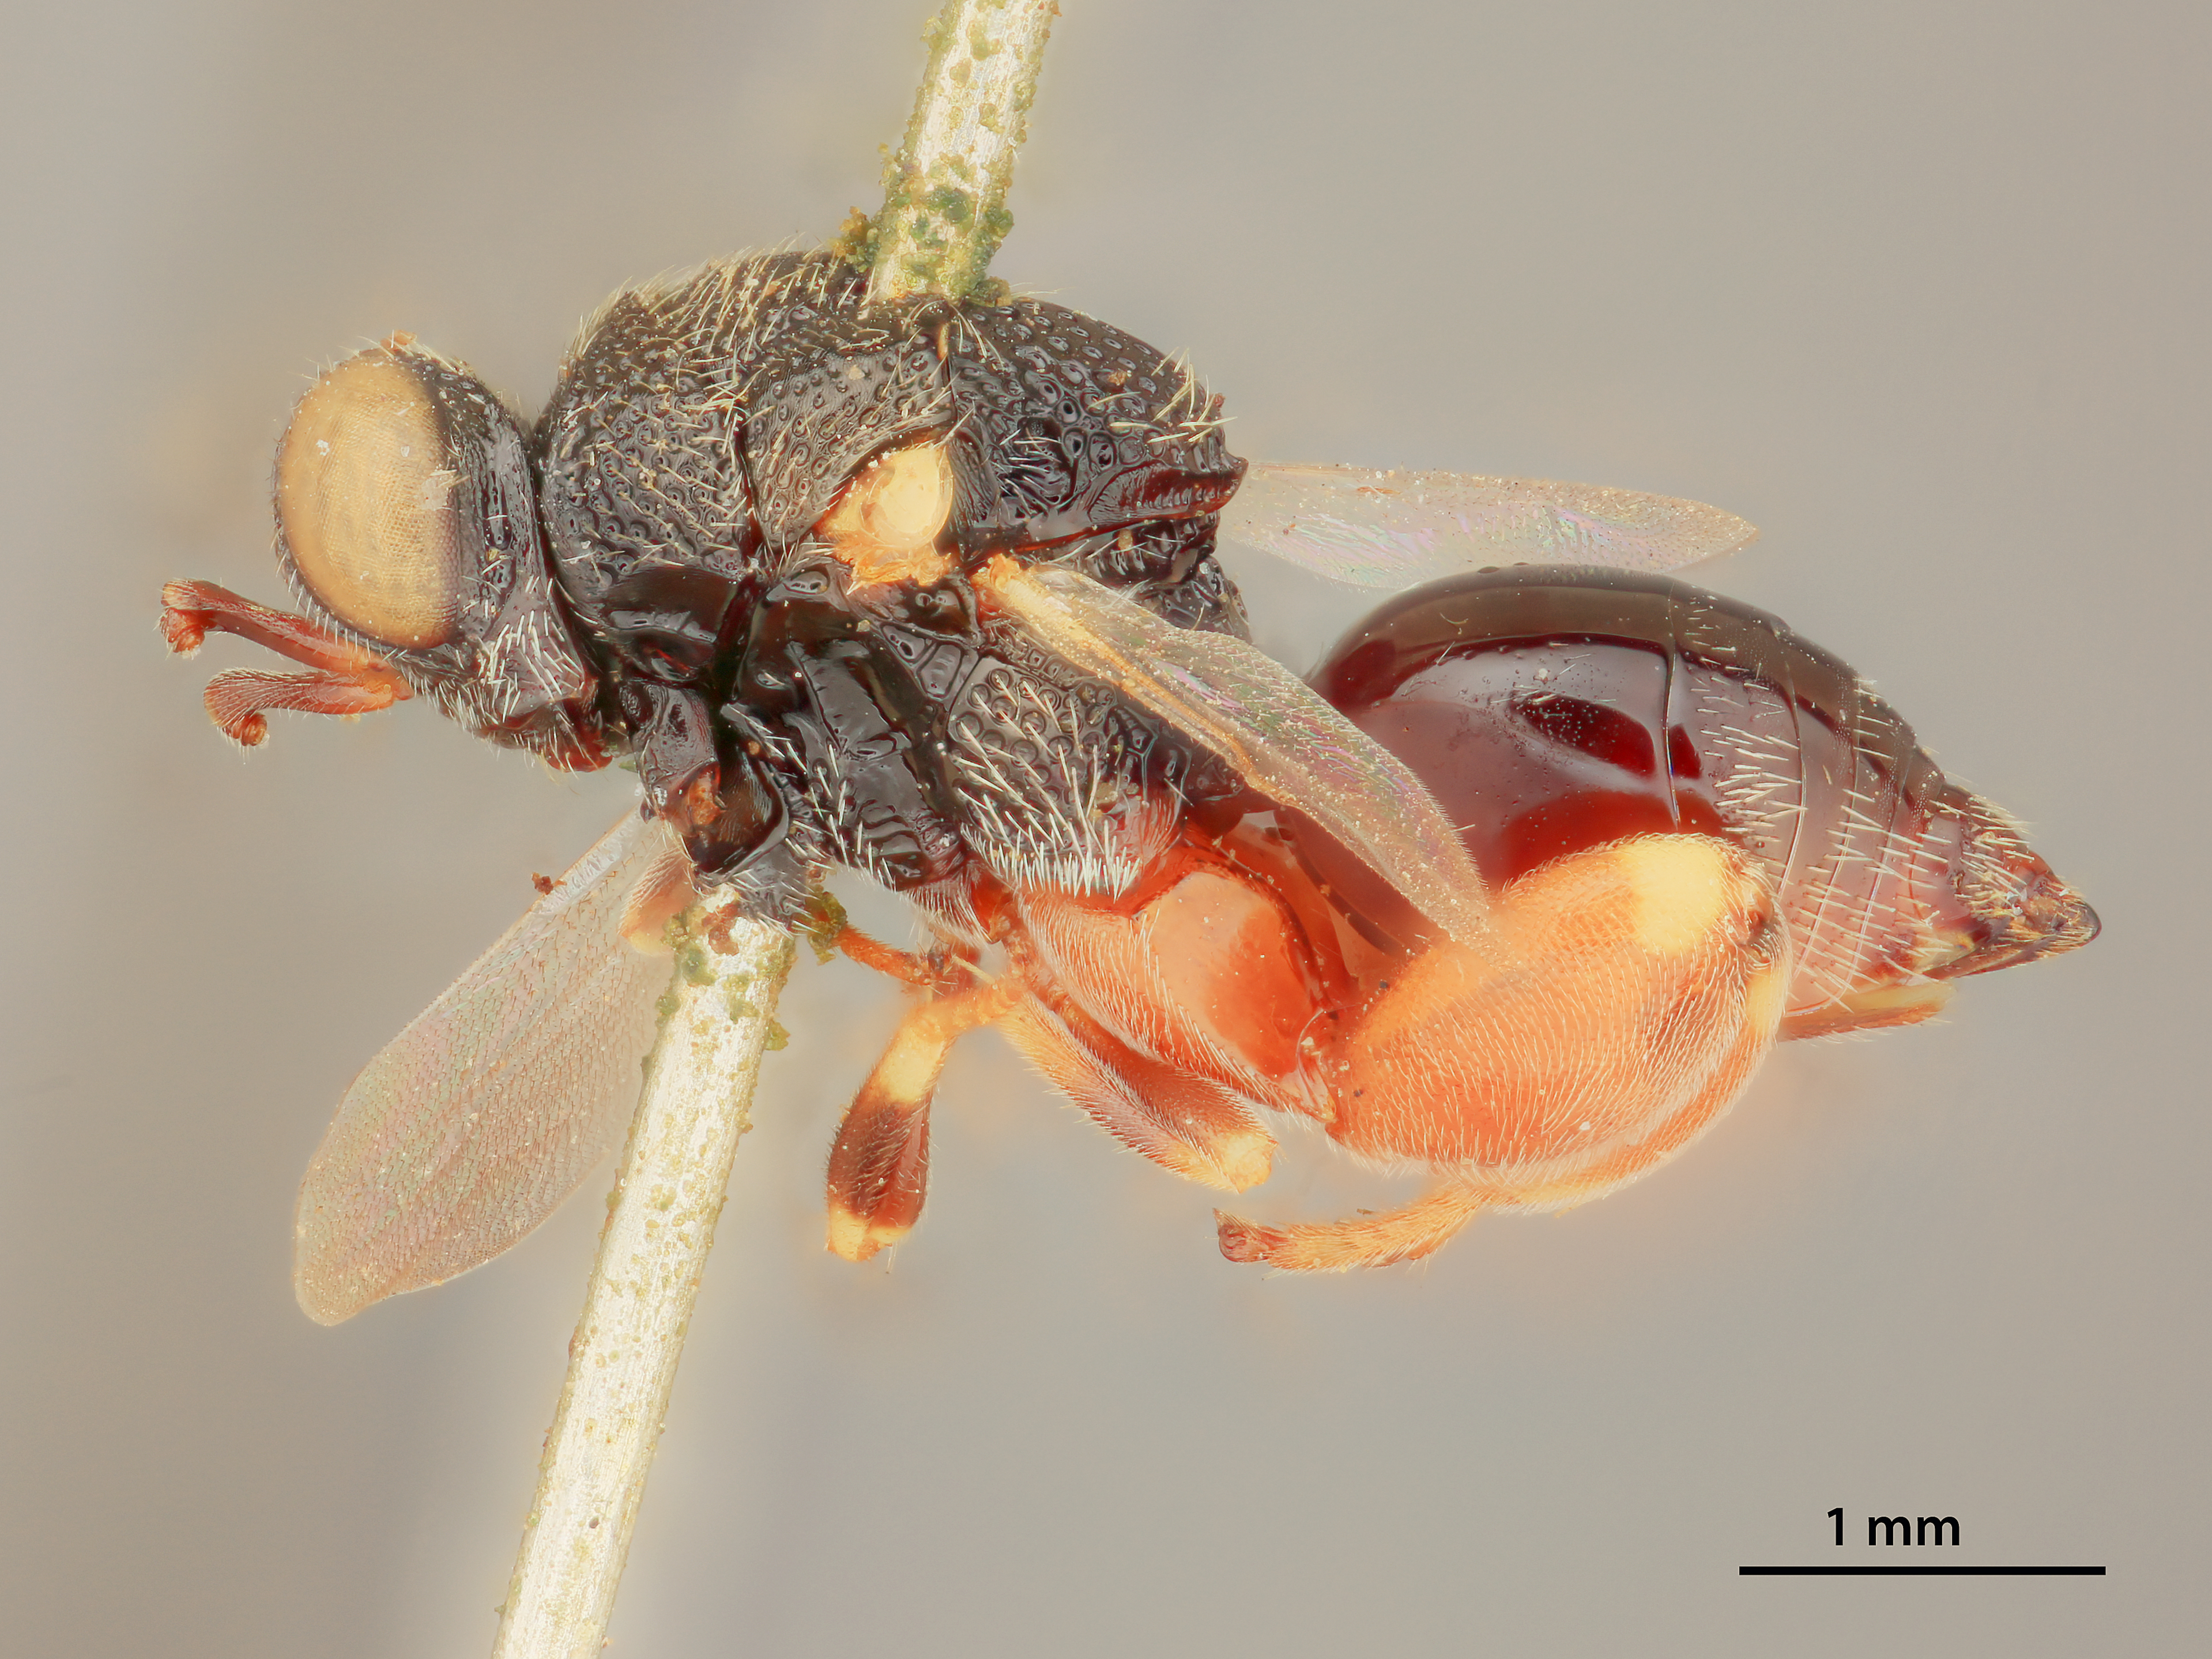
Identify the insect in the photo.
Chalcis pedalis
